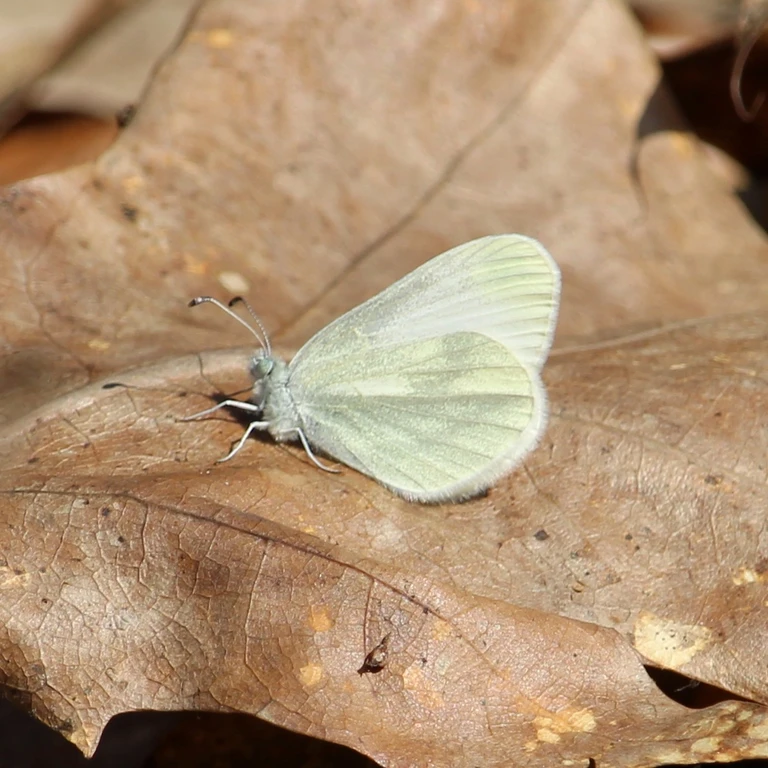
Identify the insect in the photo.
Leptidea sinapis/juvernica
